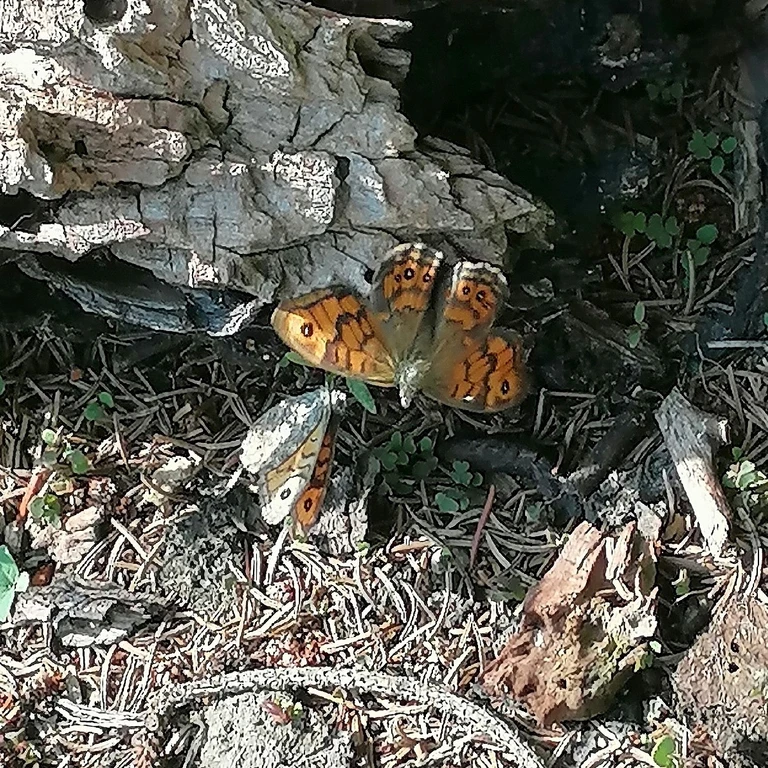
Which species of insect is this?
Lasiommata megera (also Pararge megera)
